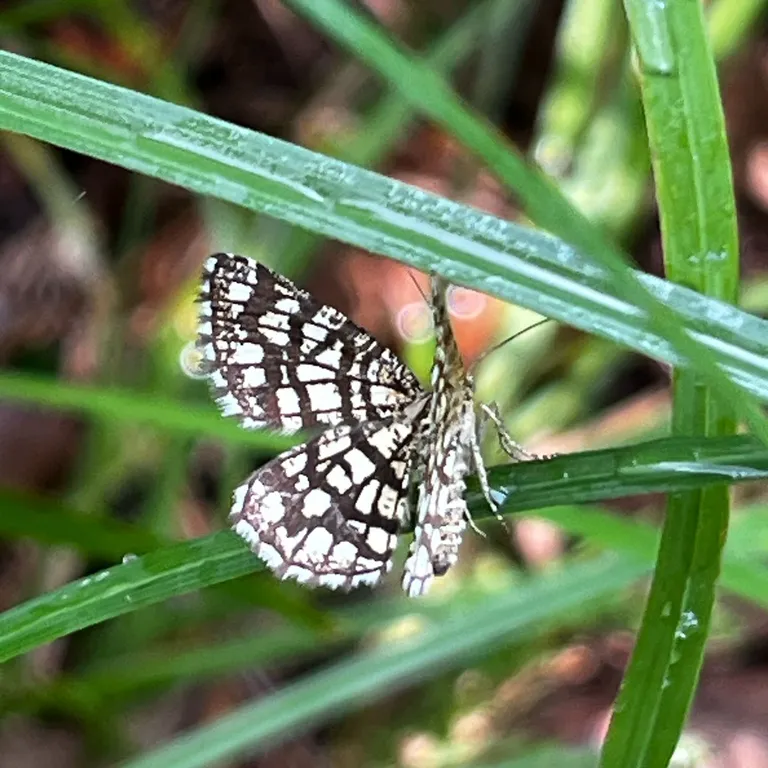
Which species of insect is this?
Chiasmia clathrata
